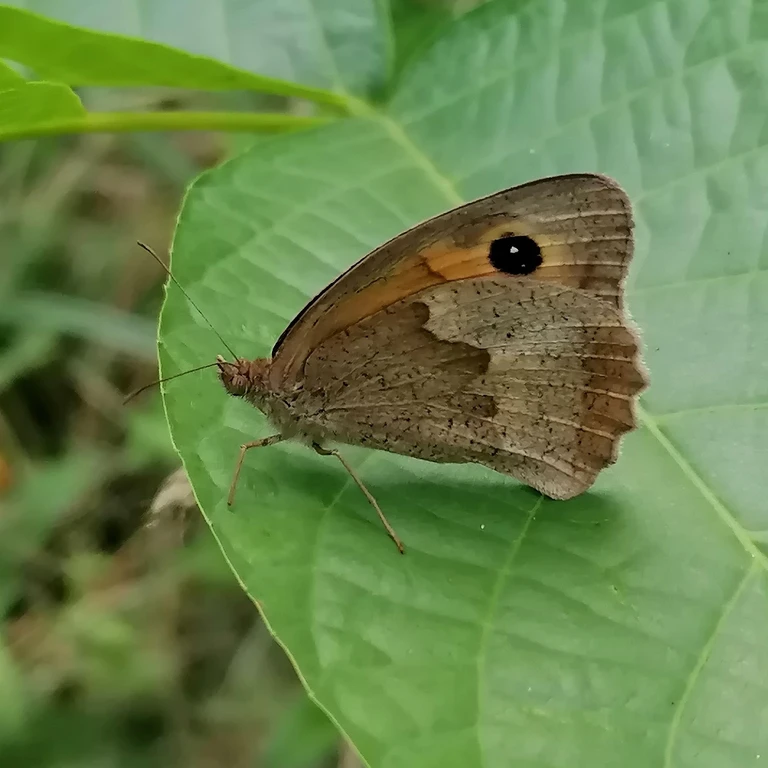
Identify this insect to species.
Maniola jurtina
